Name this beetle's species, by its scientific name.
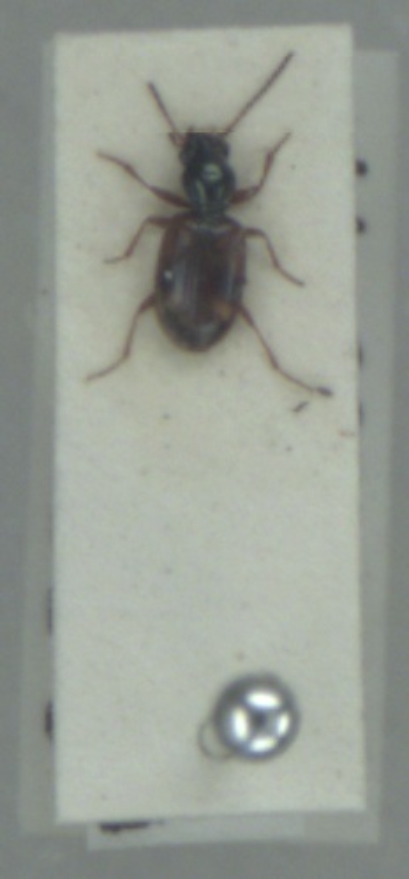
Bembidion articulatum
